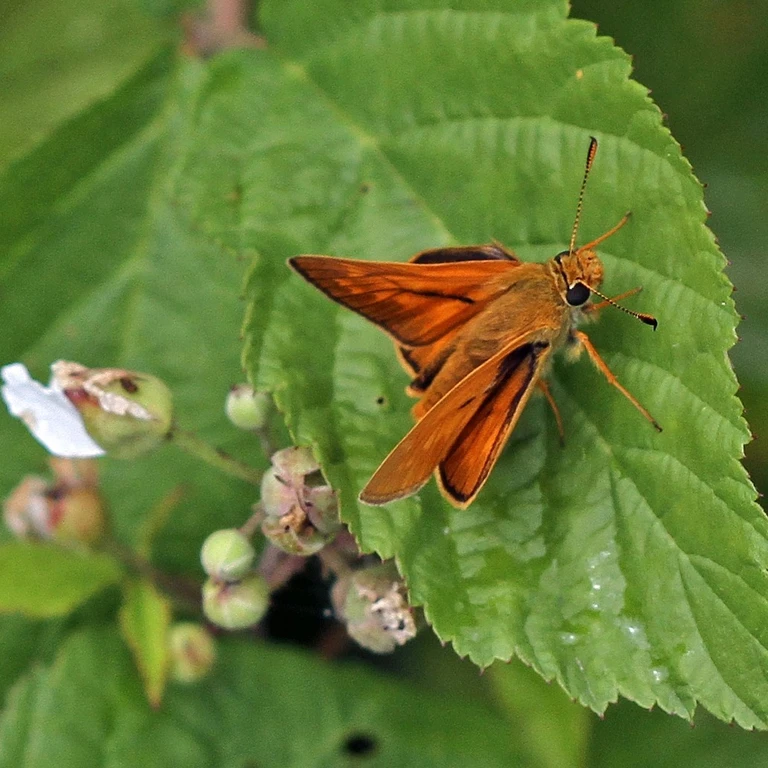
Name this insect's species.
Ochlodes sylvanus (also Ochlodes venata)
